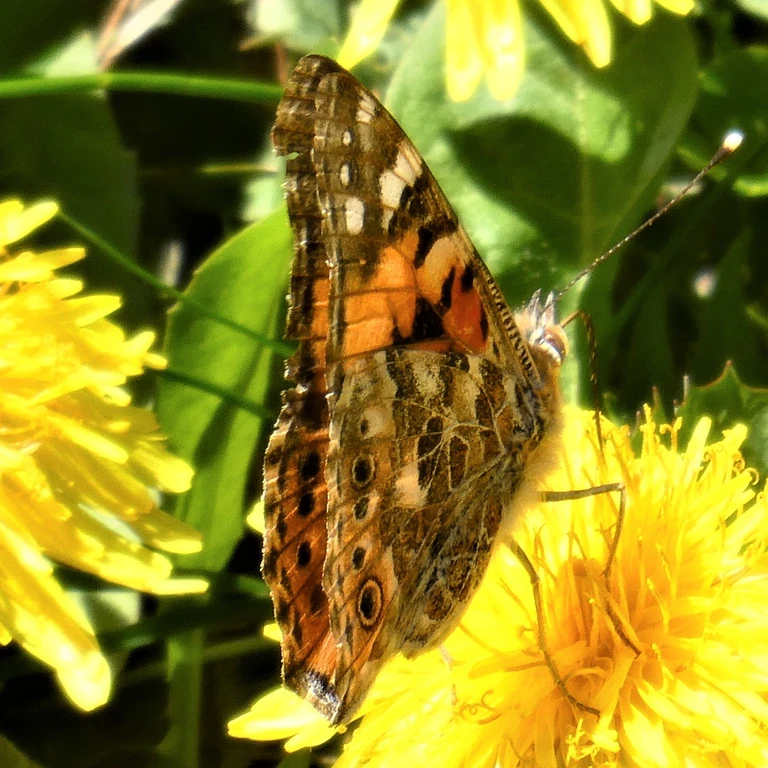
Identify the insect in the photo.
Vanessa cardui
